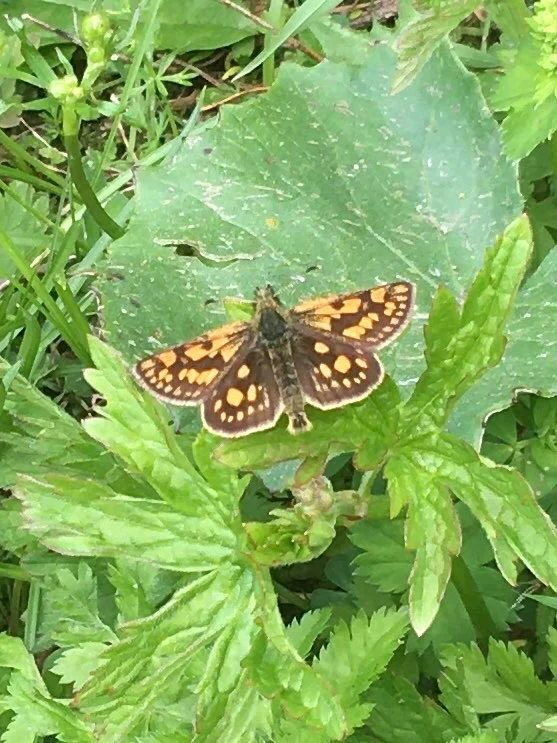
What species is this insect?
Carterocephalus palaemon
